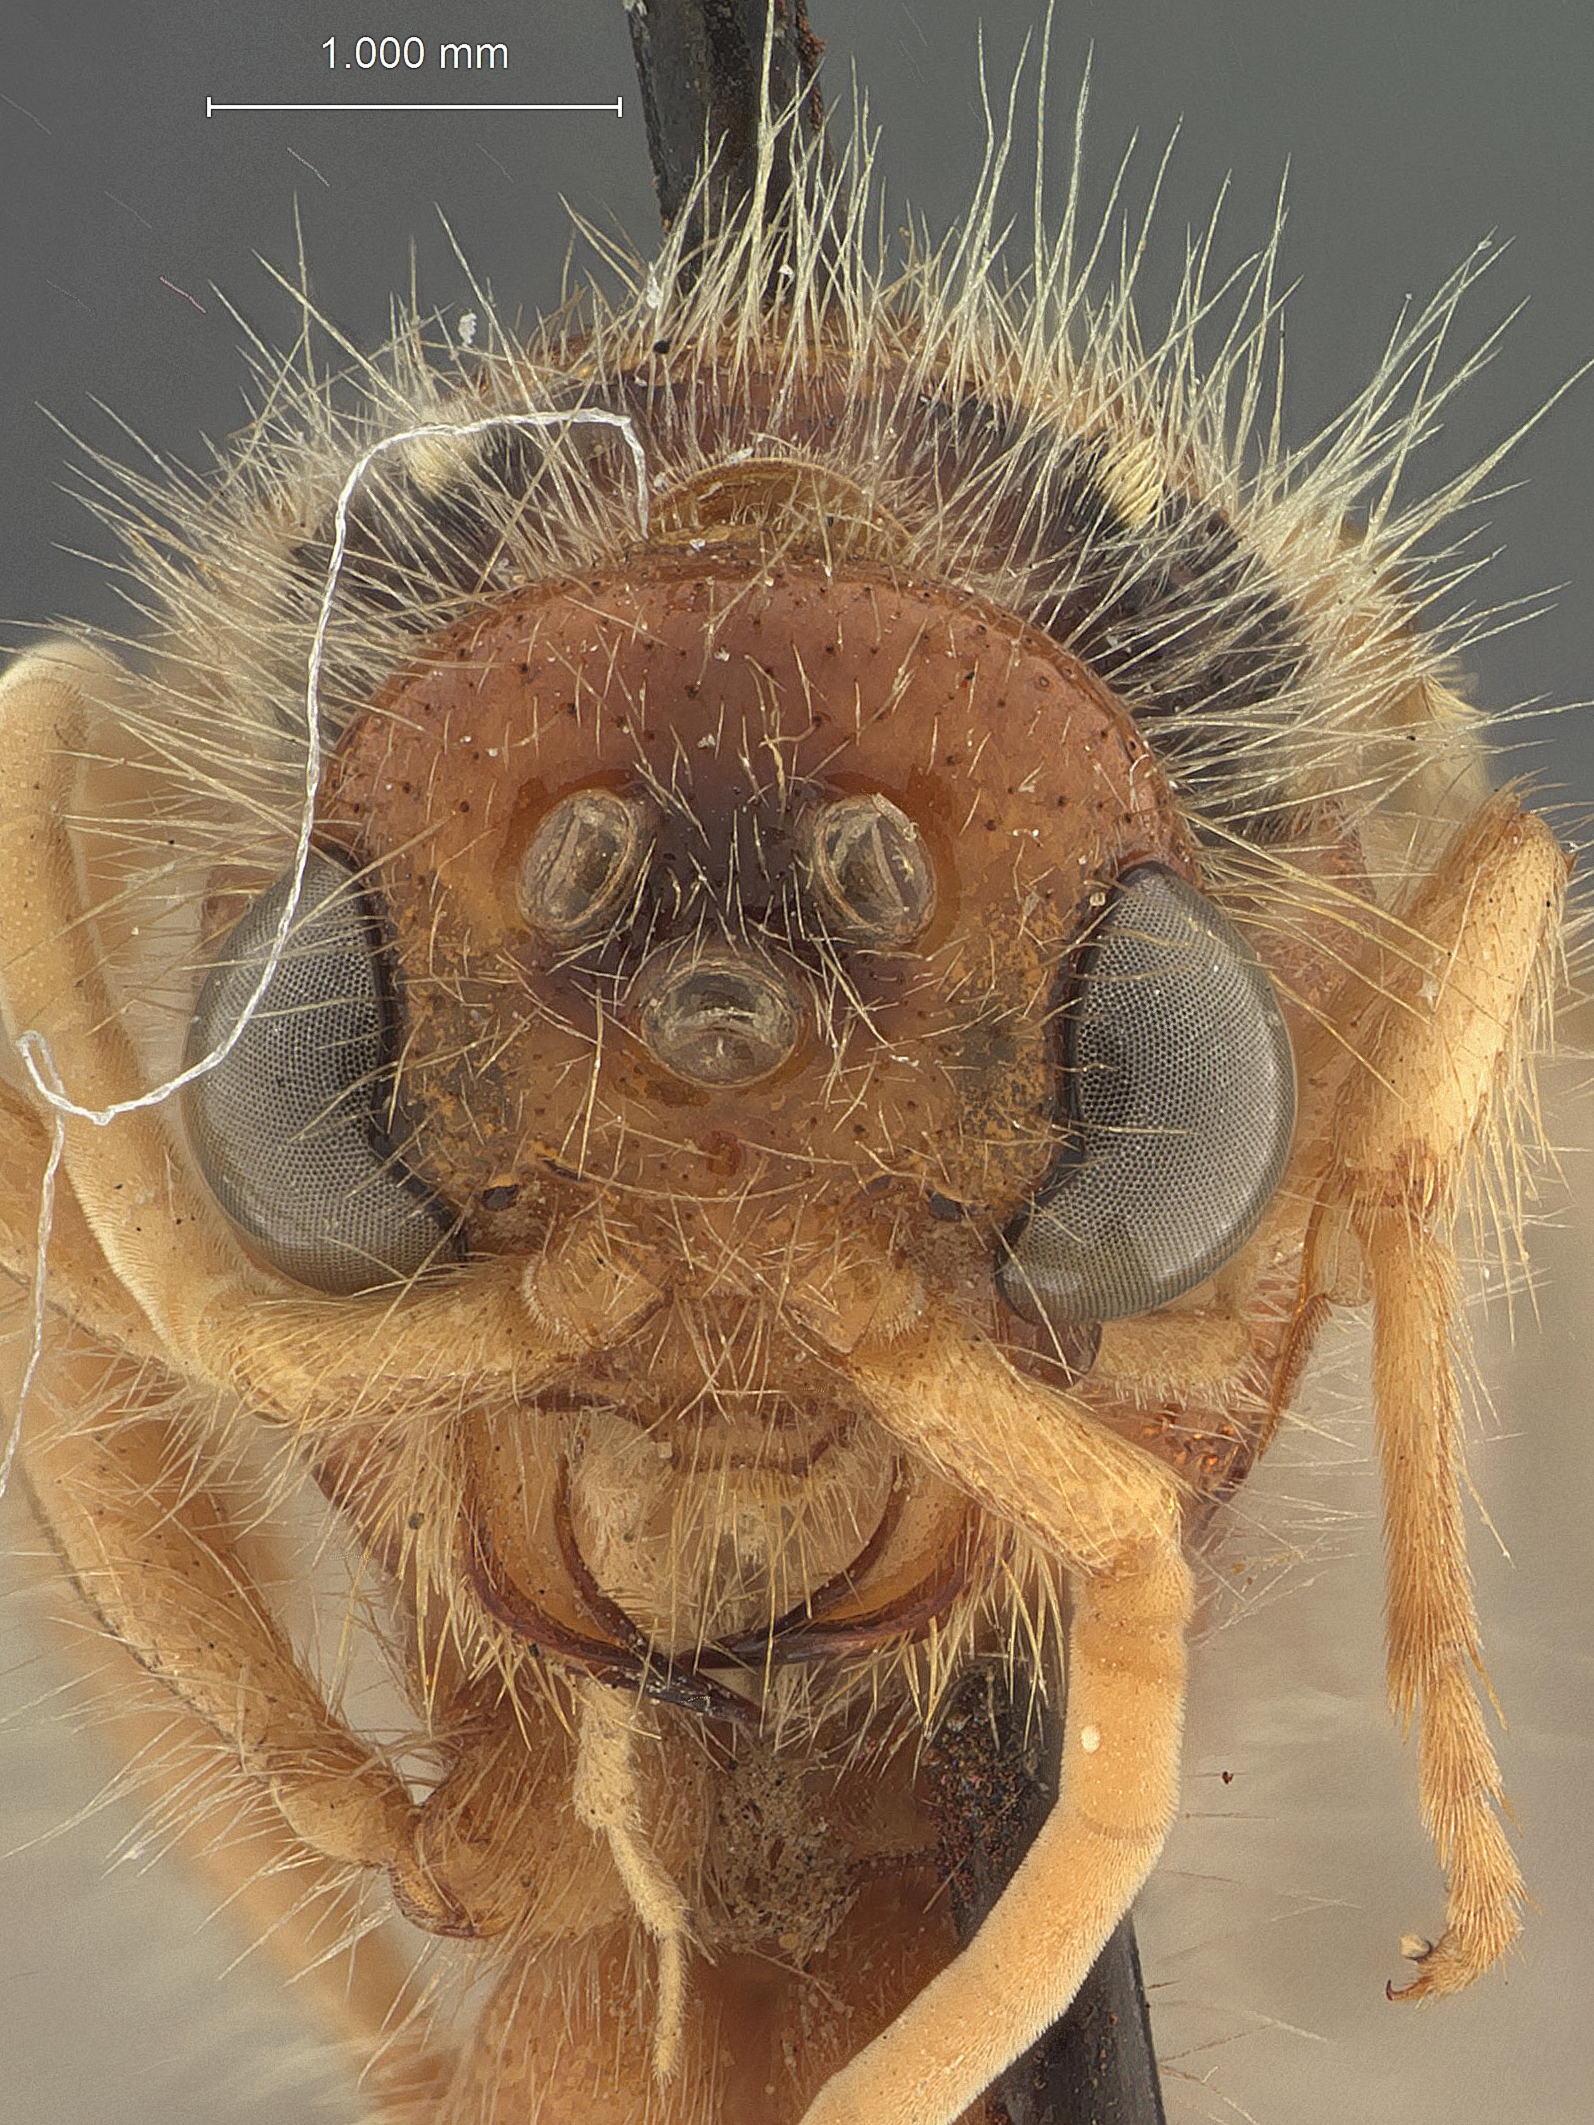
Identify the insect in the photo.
Sphaeropthalma purissima
